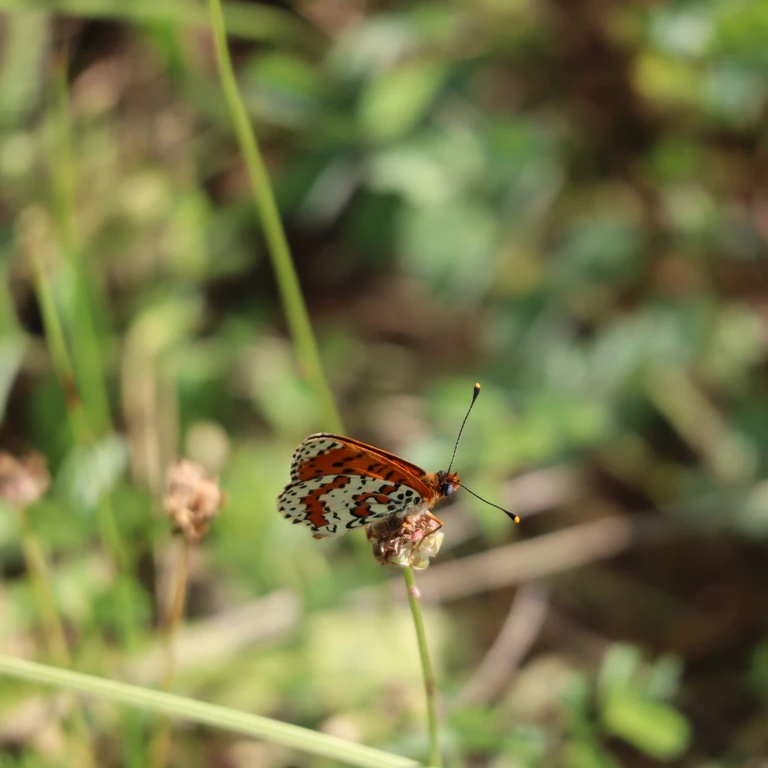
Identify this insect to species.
Melitaea didyma
